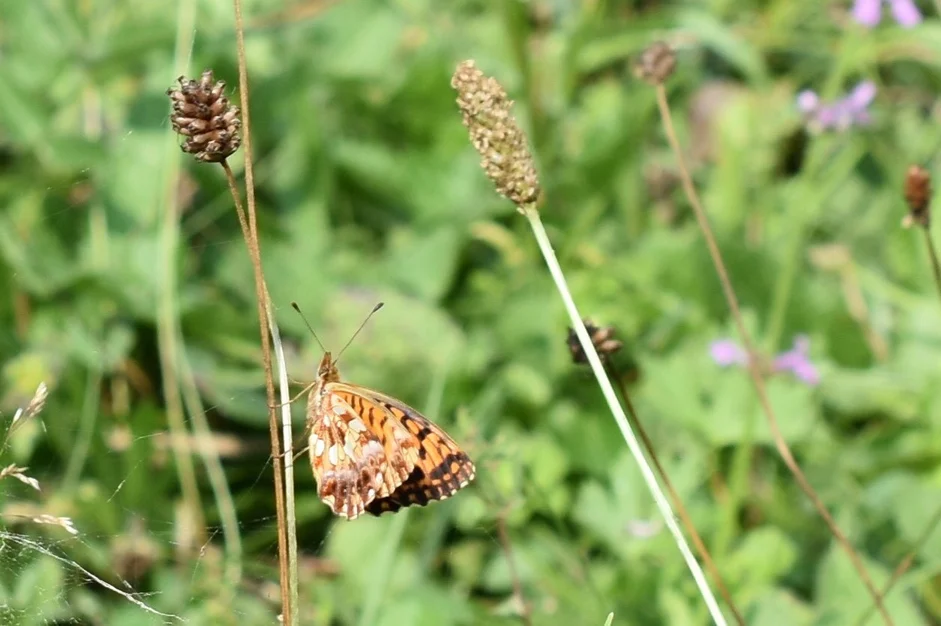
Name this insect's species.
Boloria dia
